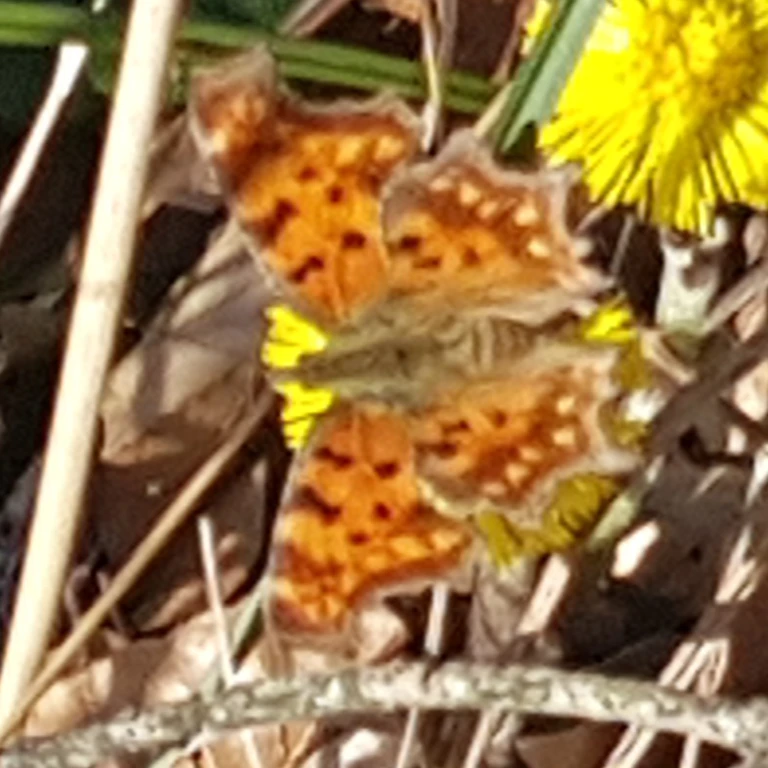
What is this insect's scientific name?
Polygonia c-album
